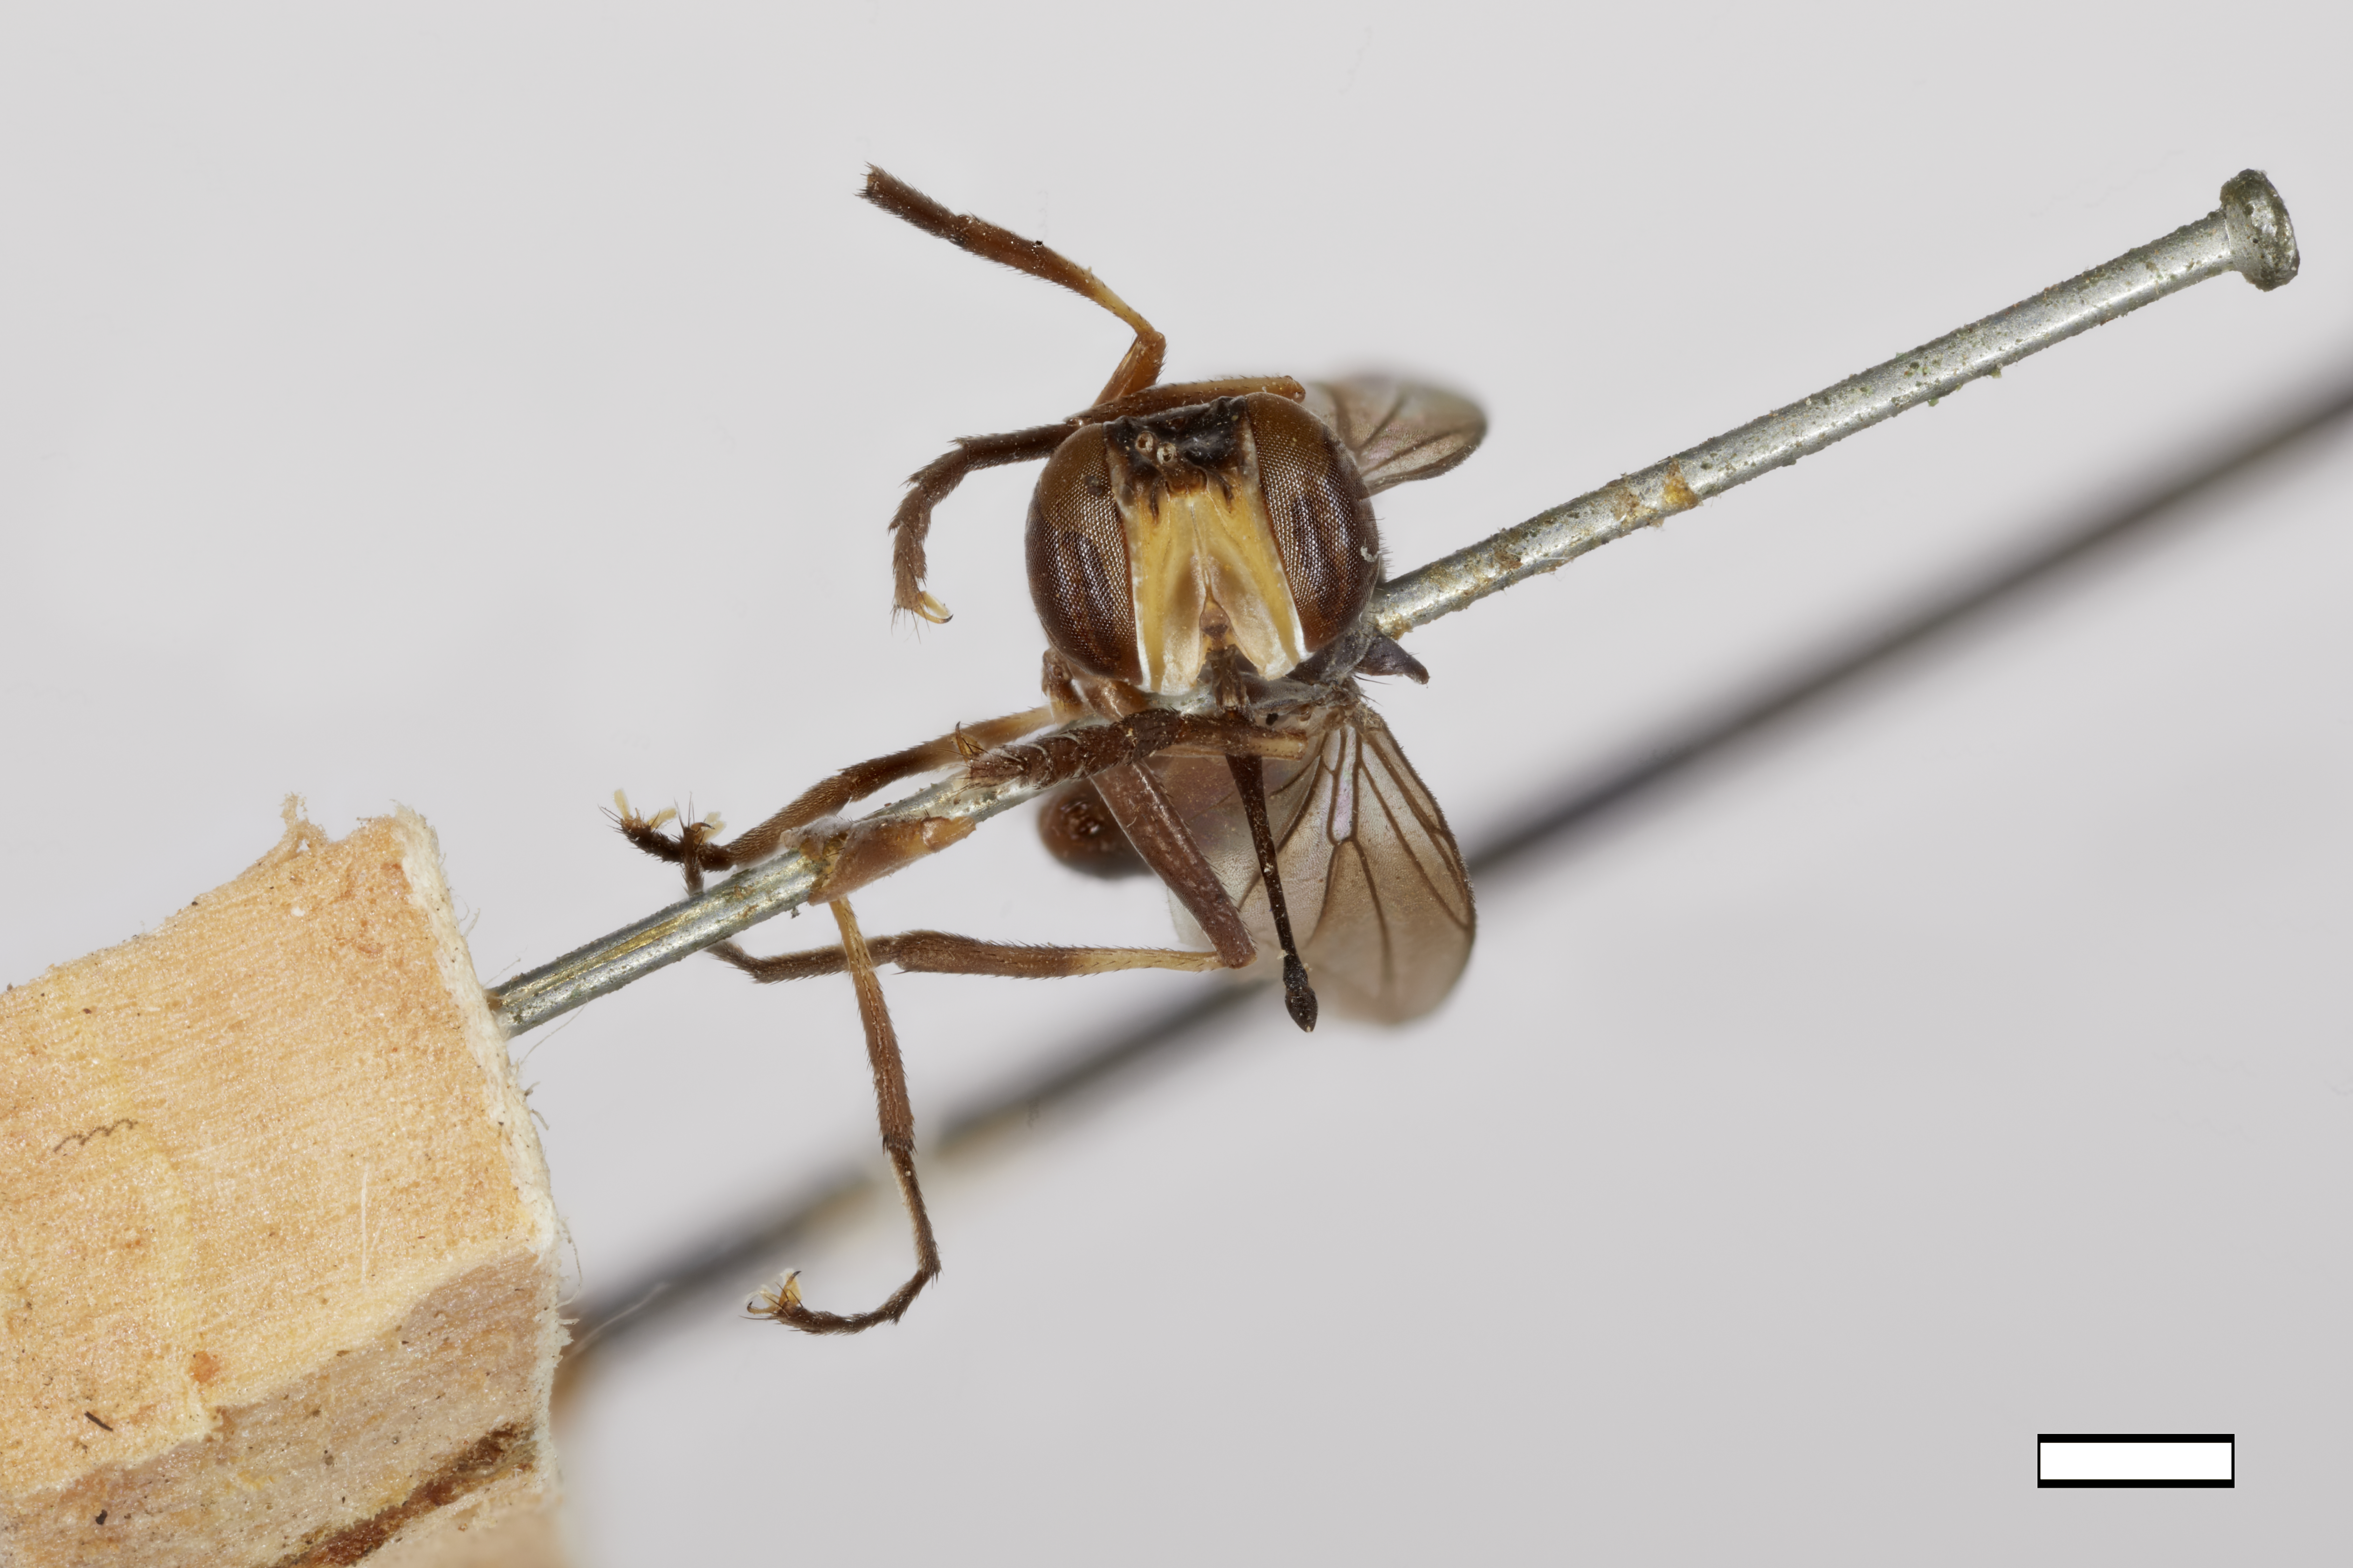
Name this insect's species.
Physoconops claripennis
